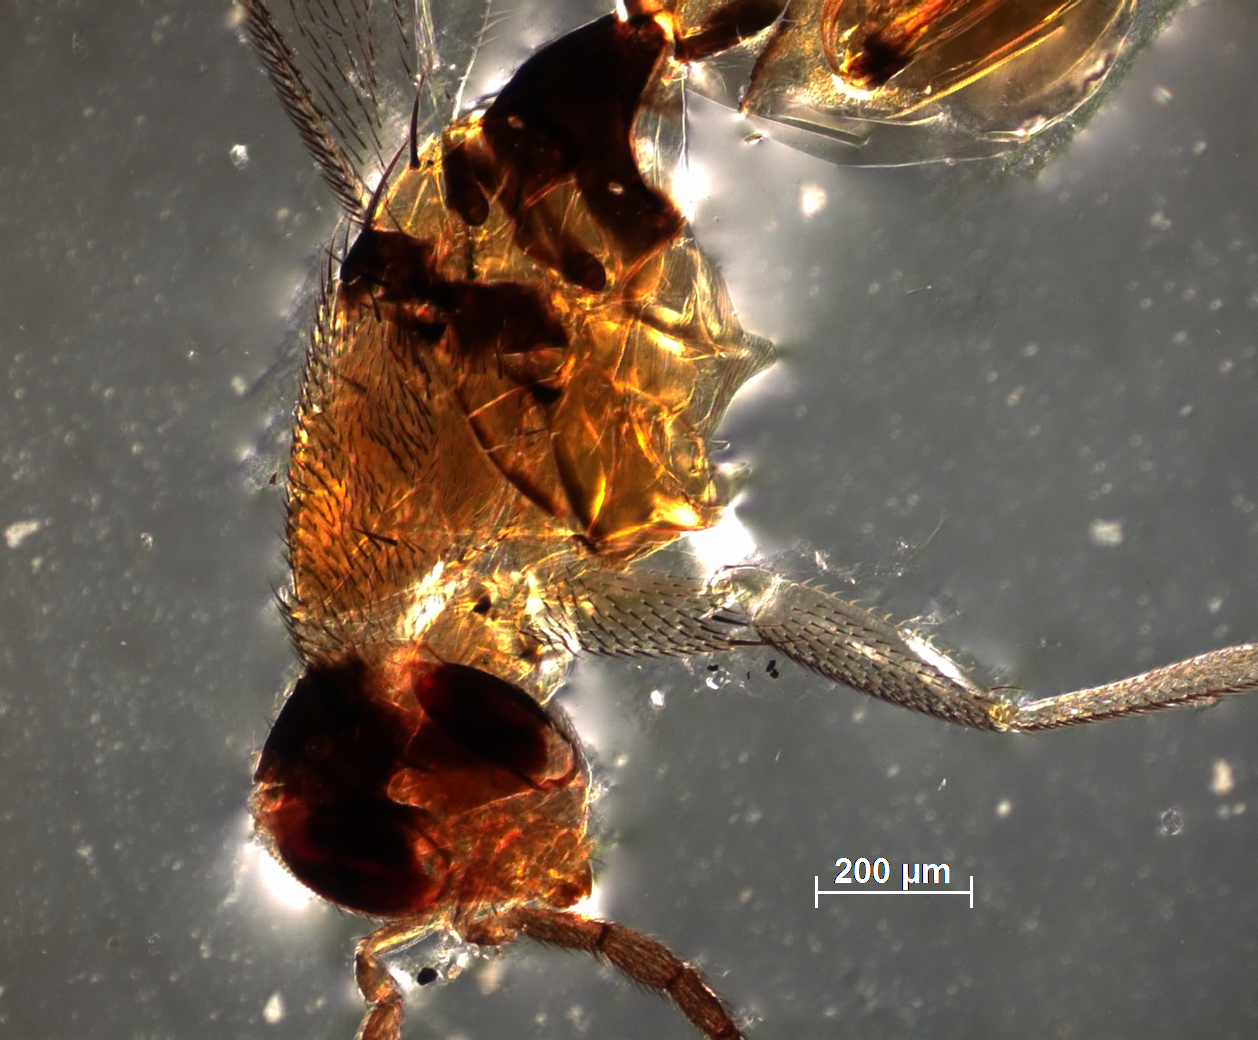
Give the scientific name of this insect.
Elasmus binocellatus
